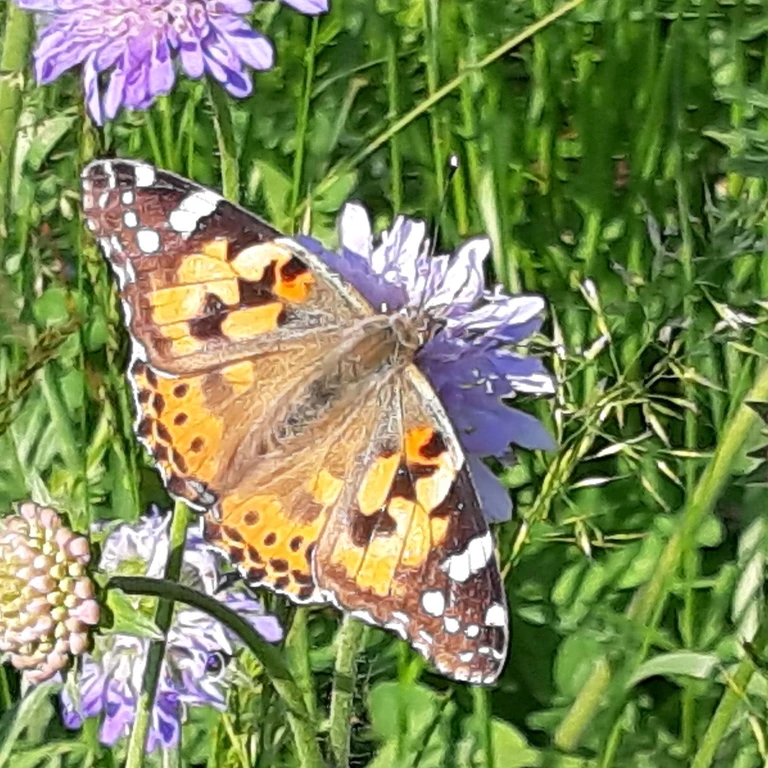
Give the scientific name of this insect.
Vanessa cardui
